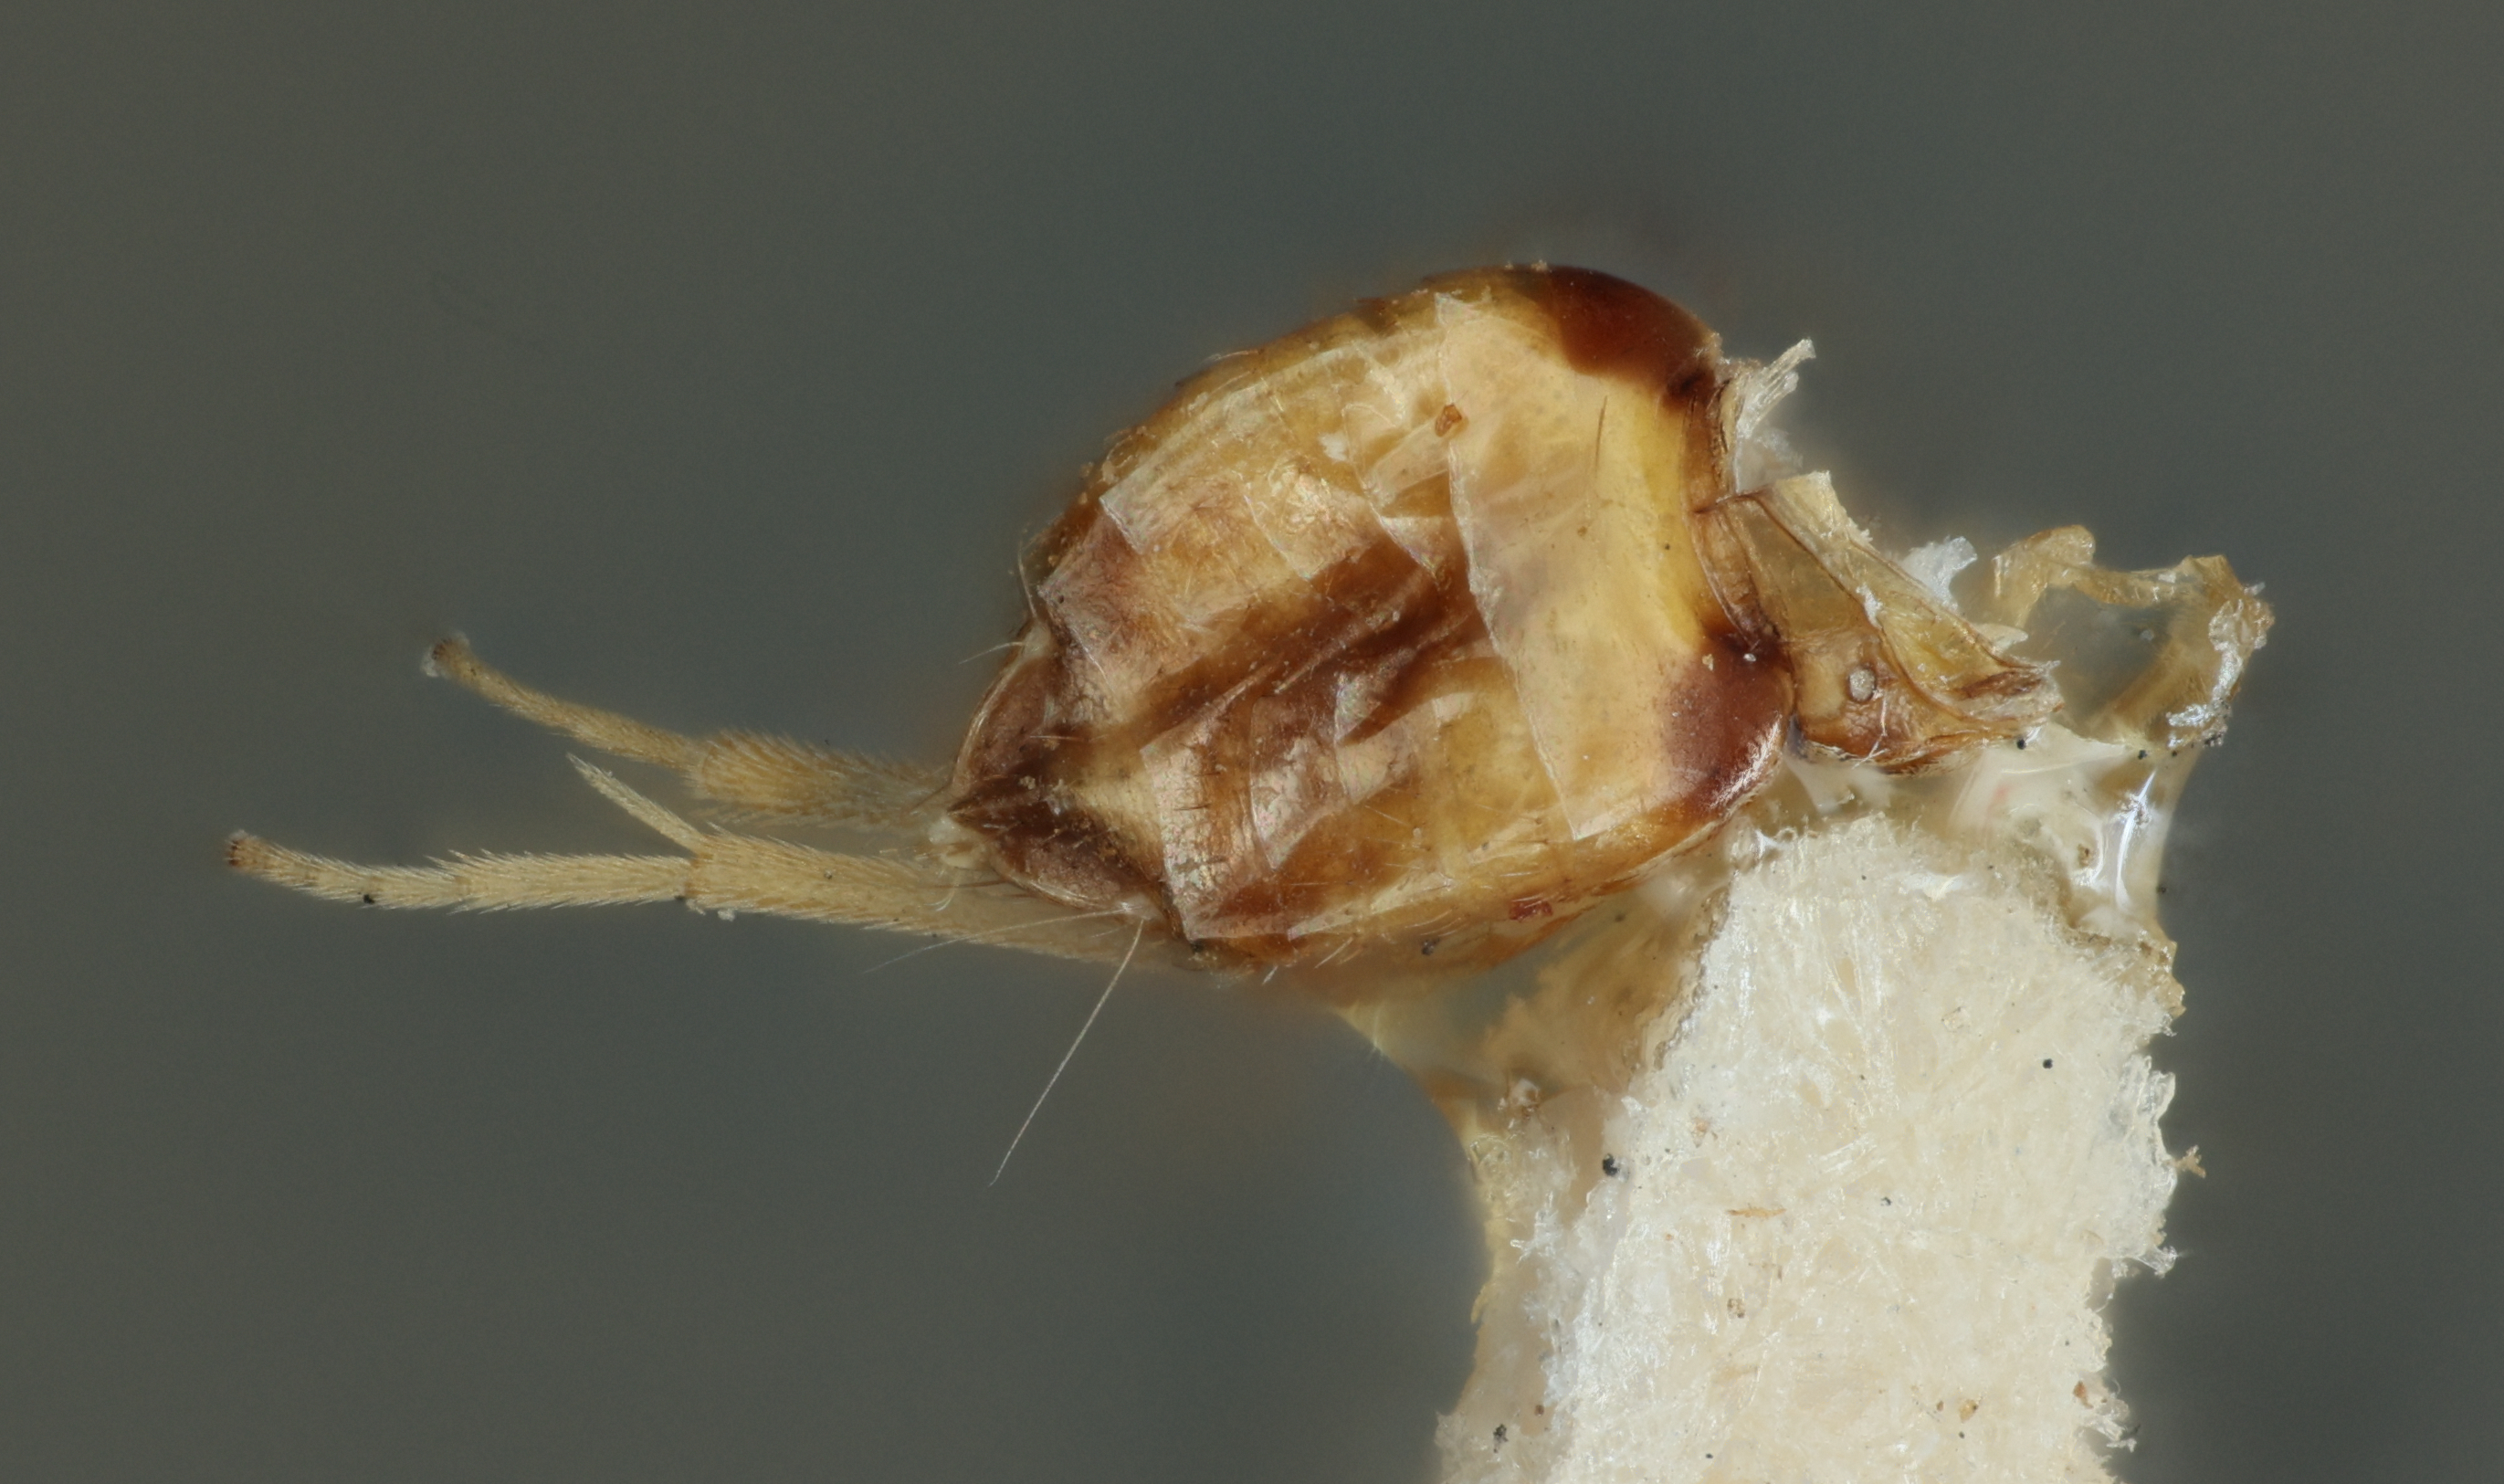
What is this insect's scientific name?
Coccophagus flavescens
